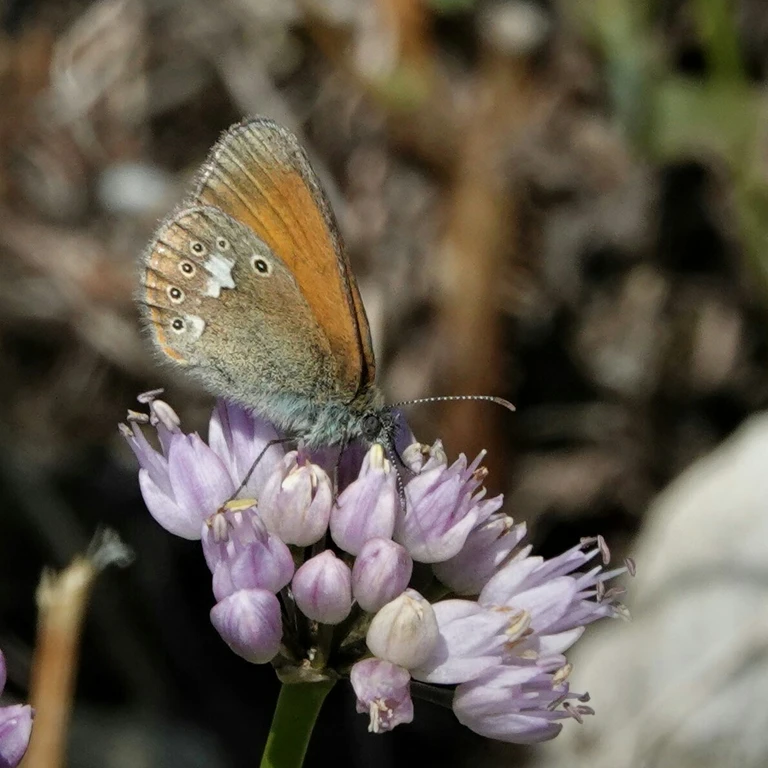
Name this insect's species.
Coenonympha glycerion (also Coenonympha iphis)
